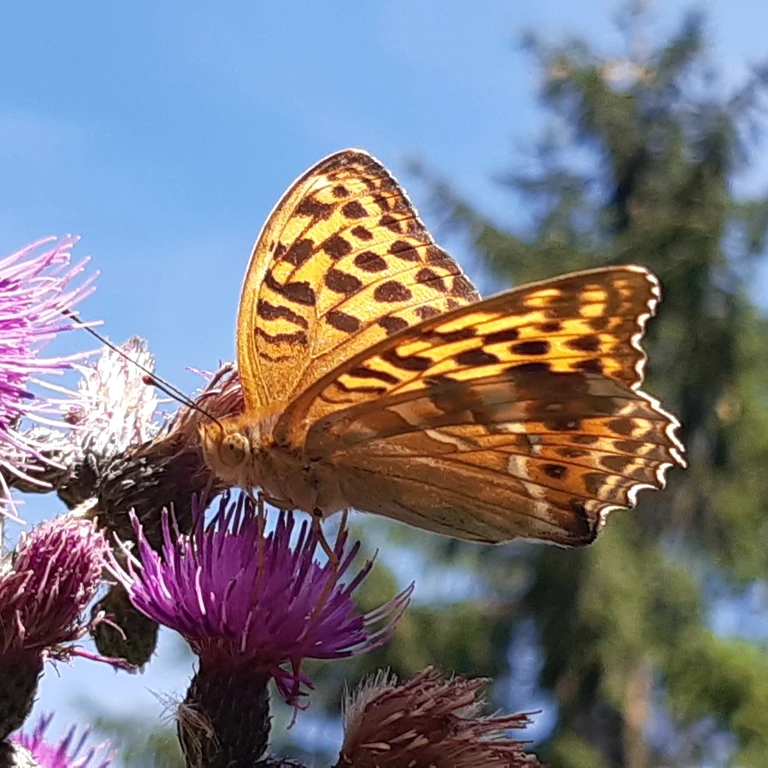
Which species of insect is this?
Argynnis paphia
